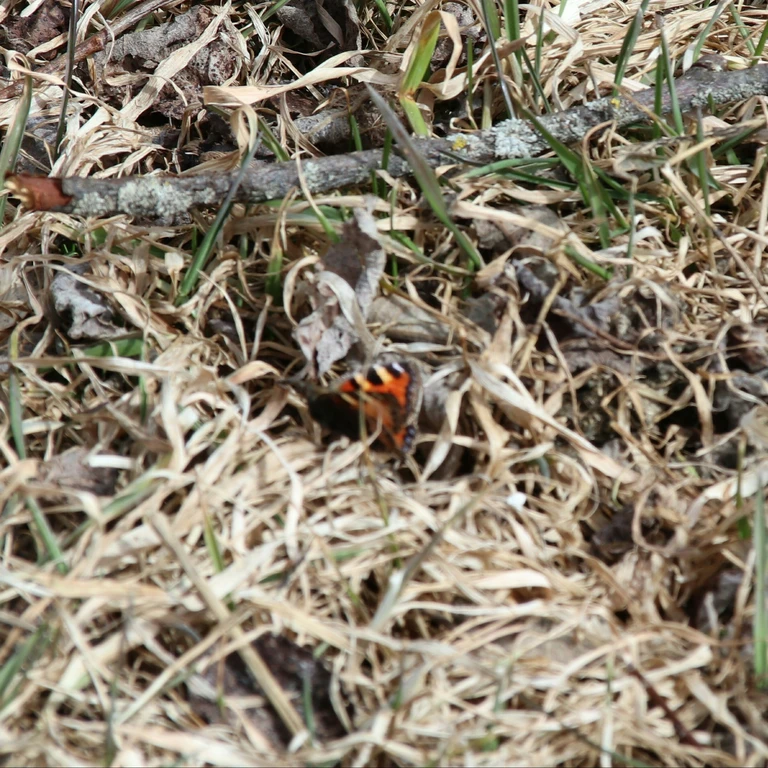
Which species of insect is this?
Aglais urticae
